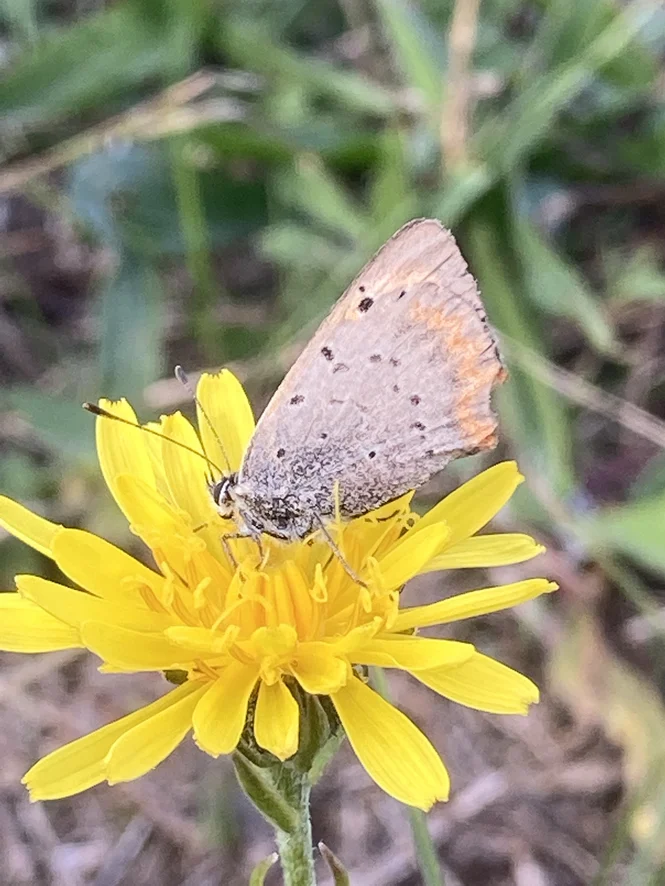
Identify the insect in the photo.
Lycaena phlaeas
